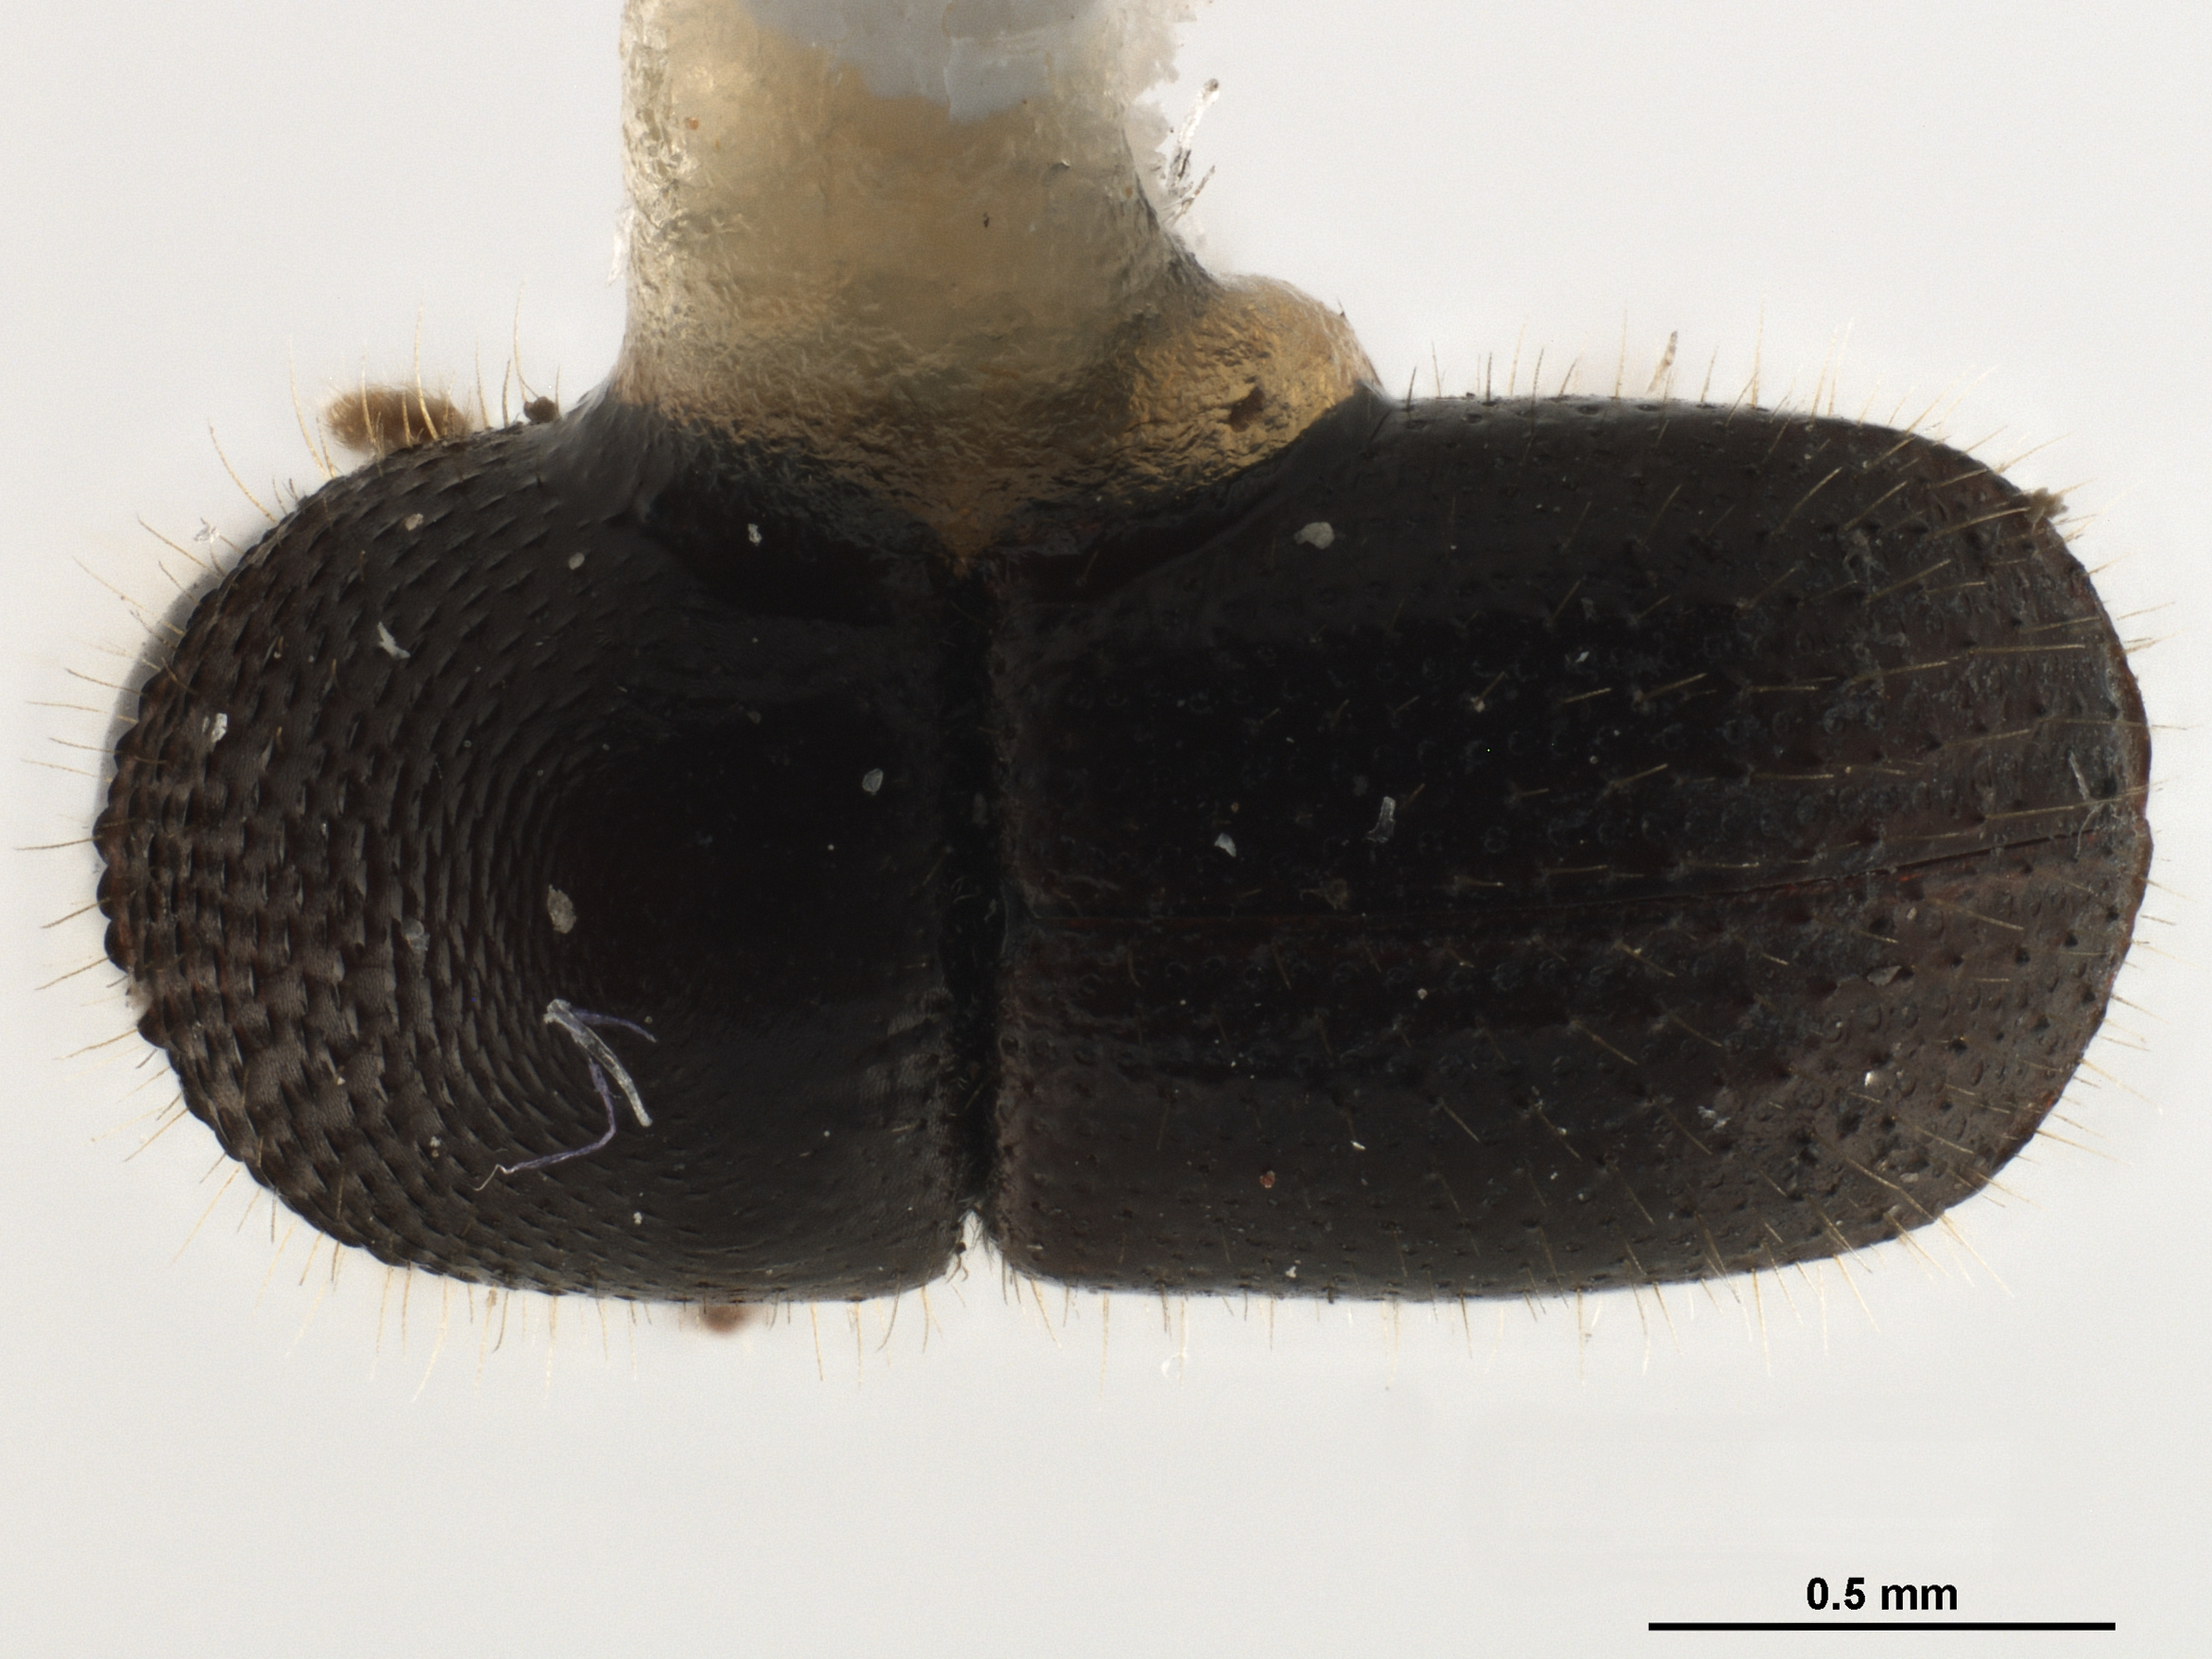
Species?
Theoborus molestus (also Theoborus molestulus)
